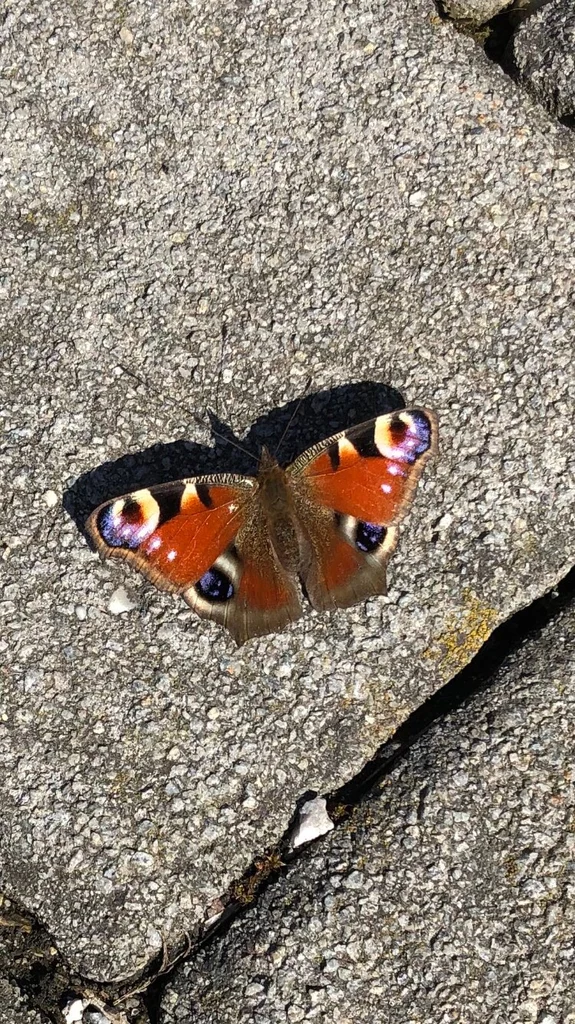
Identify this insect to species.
Aglais io
